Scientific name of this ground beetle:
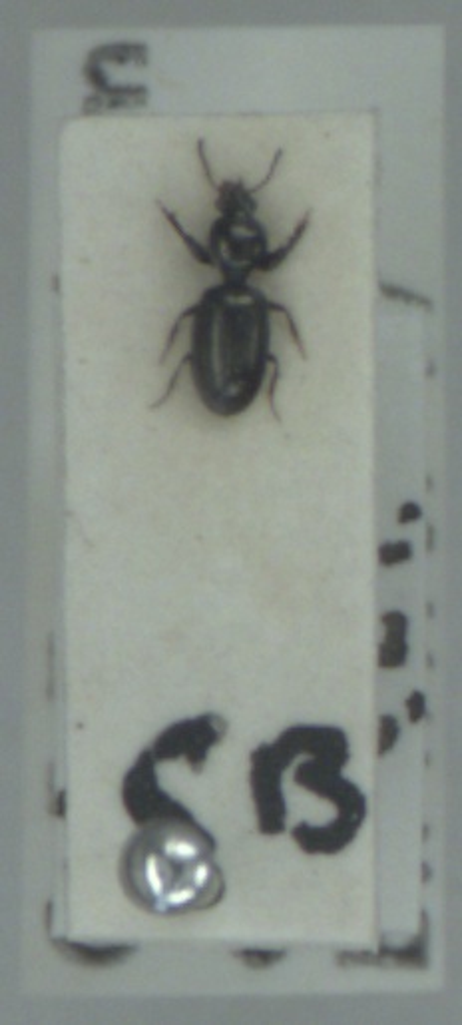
Dyschirius aeneus
